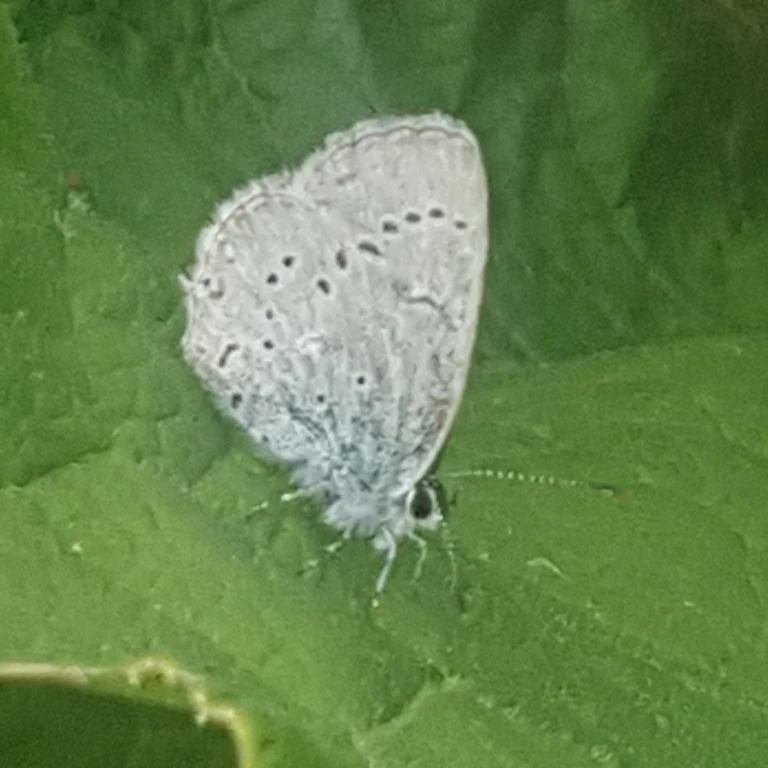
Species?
Cupido decolorata (also Elkalyce decolorata)
